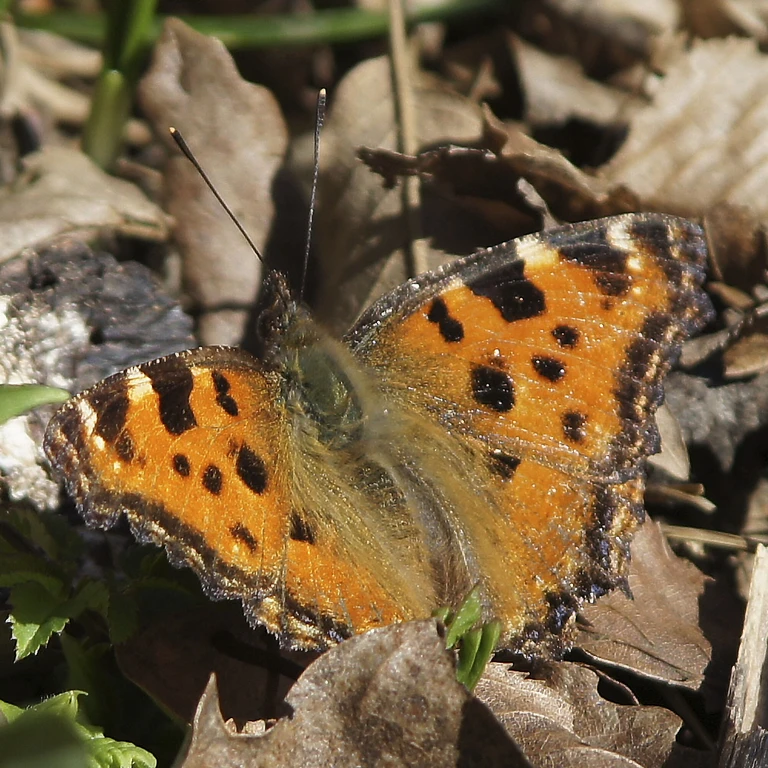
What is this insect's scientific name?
Nymphalis polychloros
